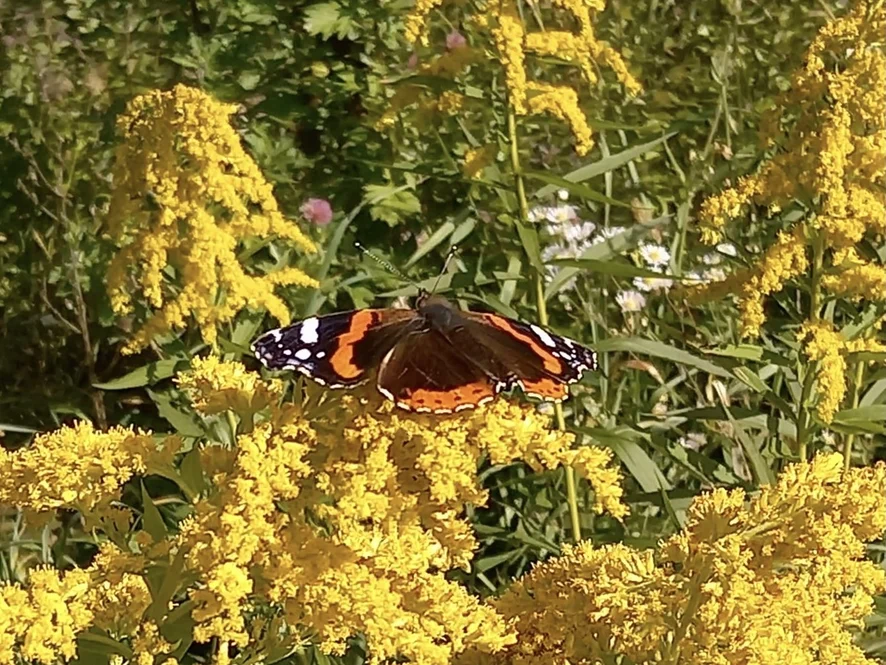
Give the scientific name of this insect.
Vanessa atalanta
